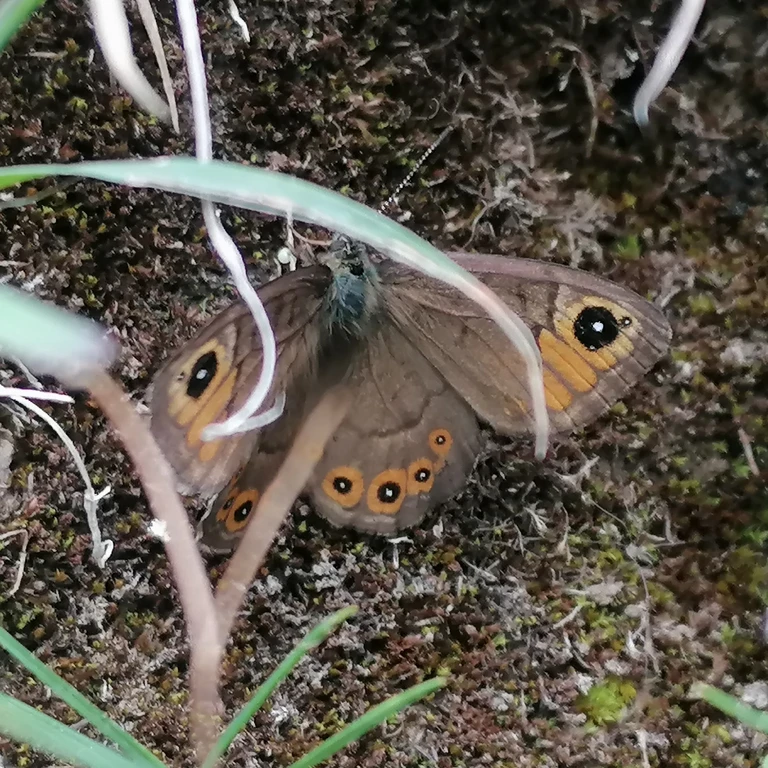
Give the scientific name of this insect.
Lasiommata petropolitana (also Pararge petropolitana)
